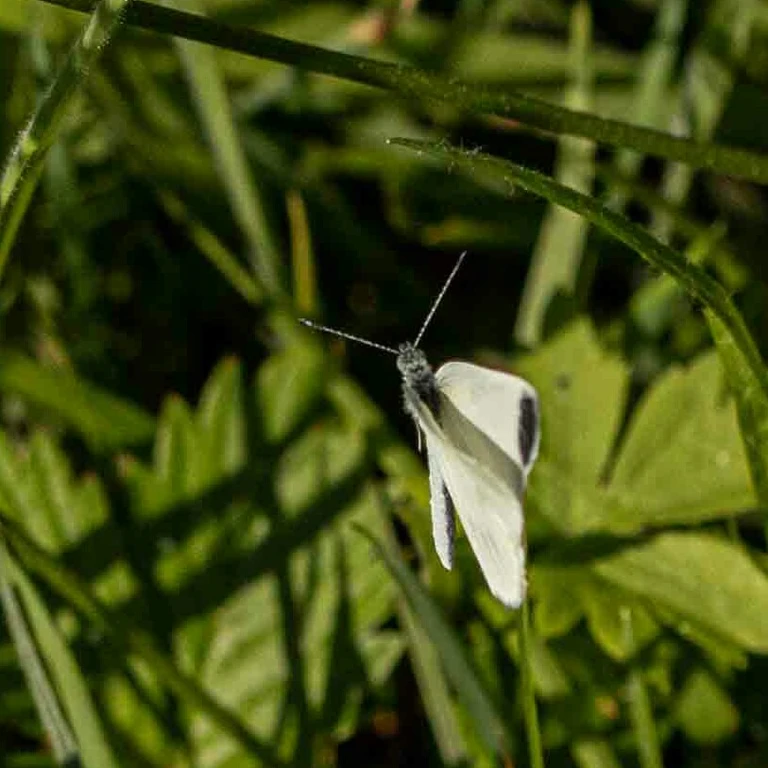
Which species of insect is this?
Leptidea sinapis/juvernica
